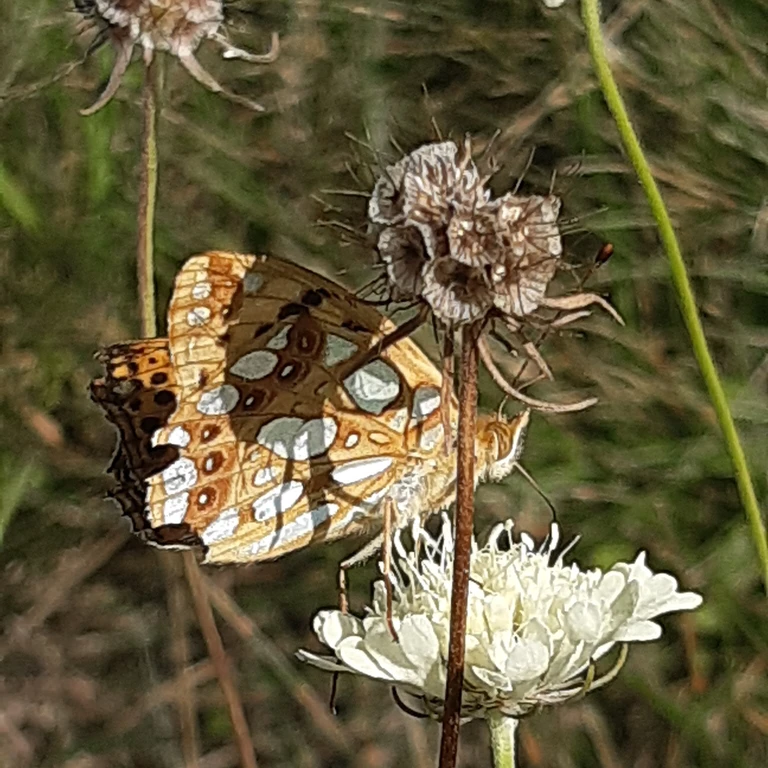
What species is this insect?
Issoria lathonia
